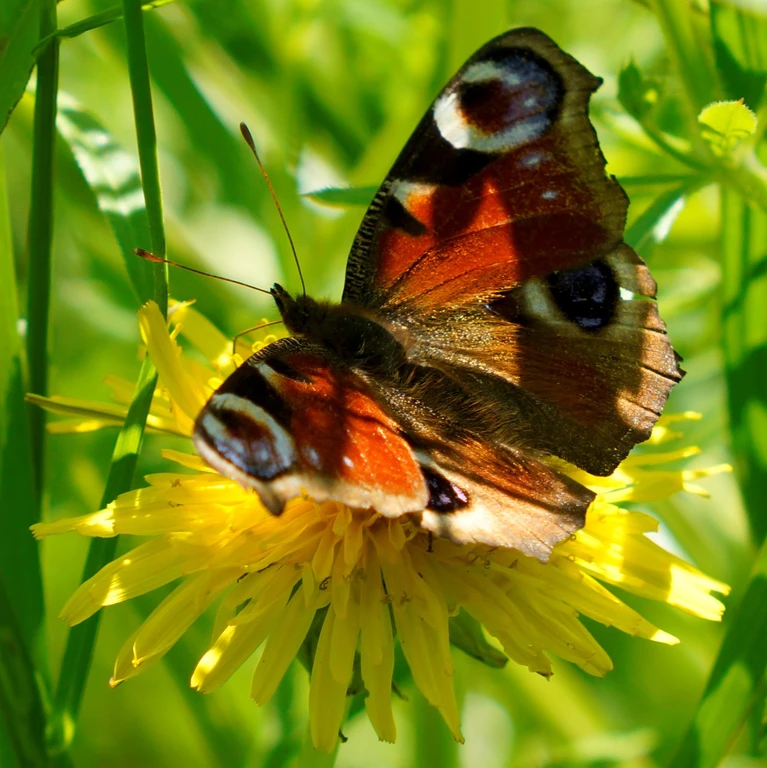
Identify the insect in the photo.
Aglais io
